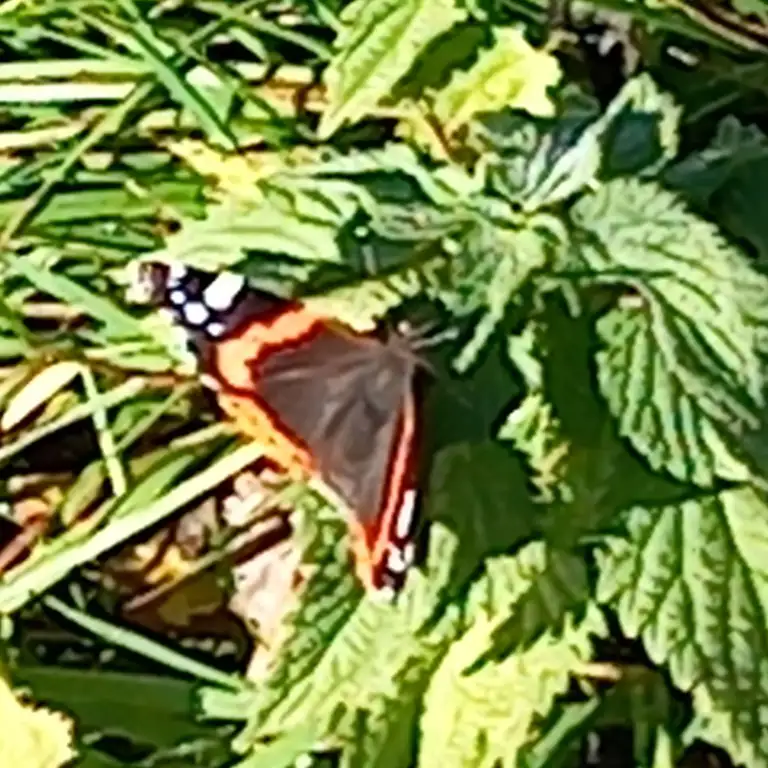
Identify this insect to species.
Vanessa atalanta
